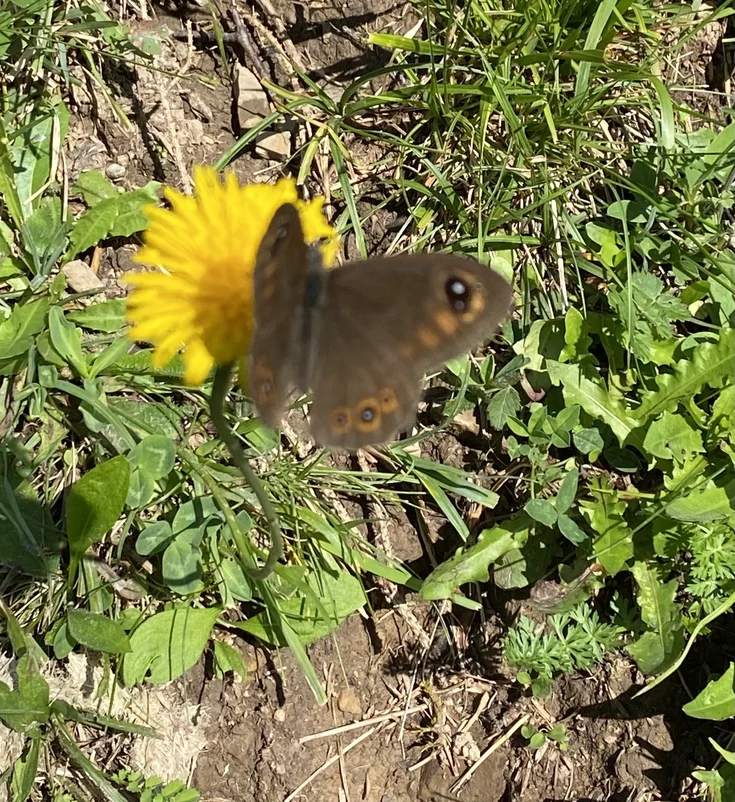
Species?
Lasiommata maera (also Pararge maera)
